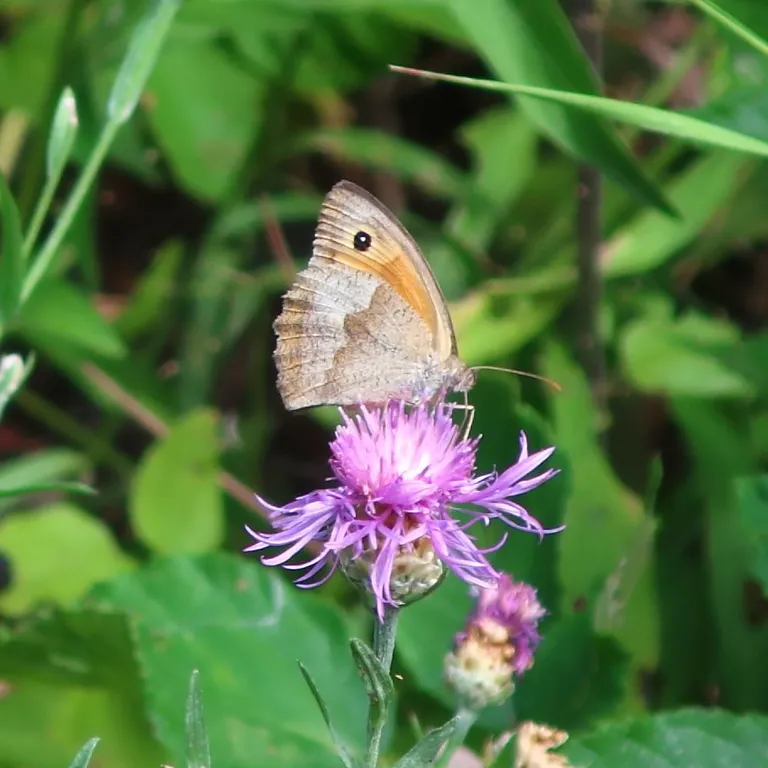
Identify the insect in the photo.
Maniola jurtina
